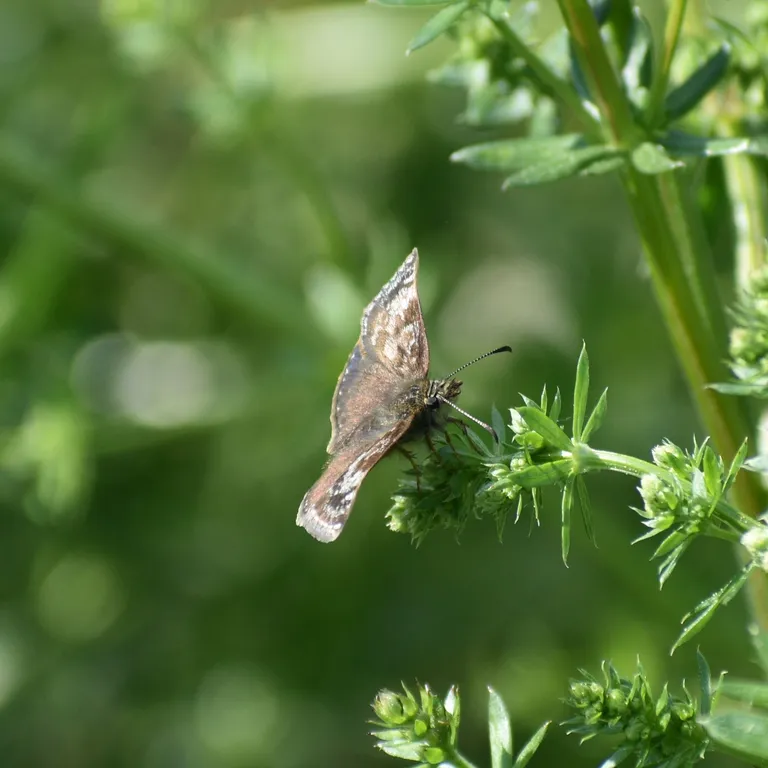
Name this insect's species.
Erynnis tages
